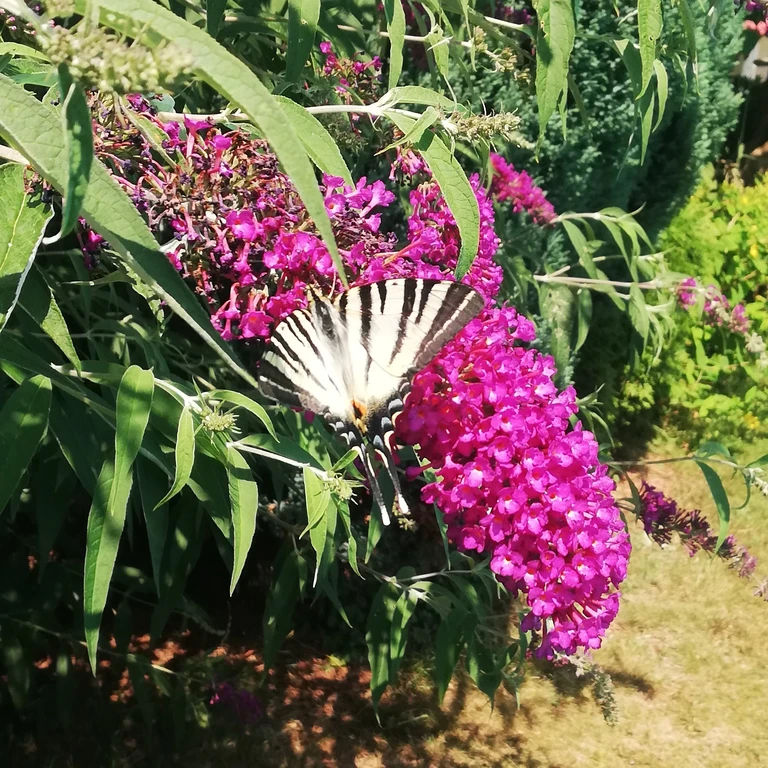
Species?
Iphiclides podalirius
